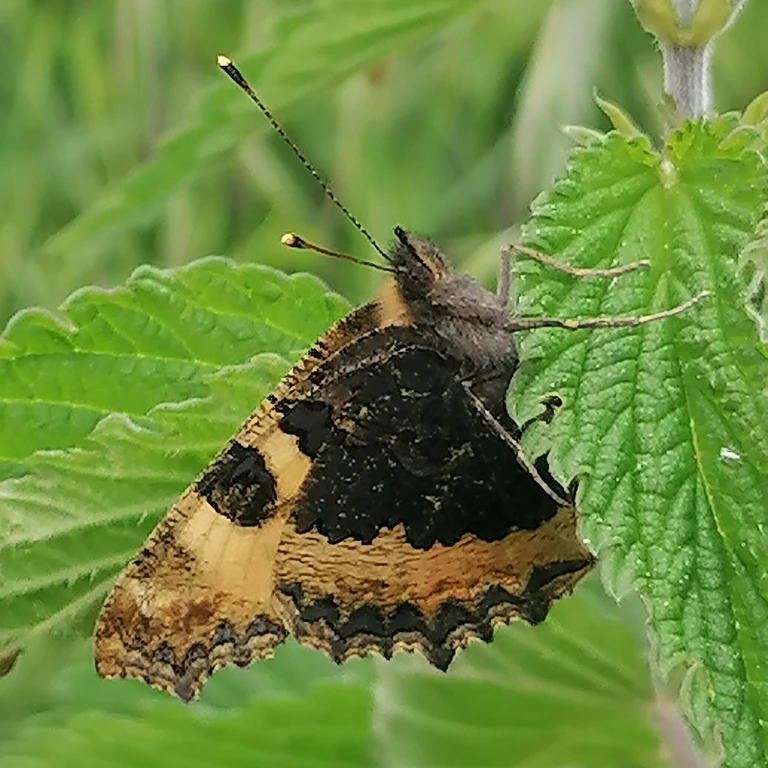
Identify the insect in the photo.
Aglais urticae
